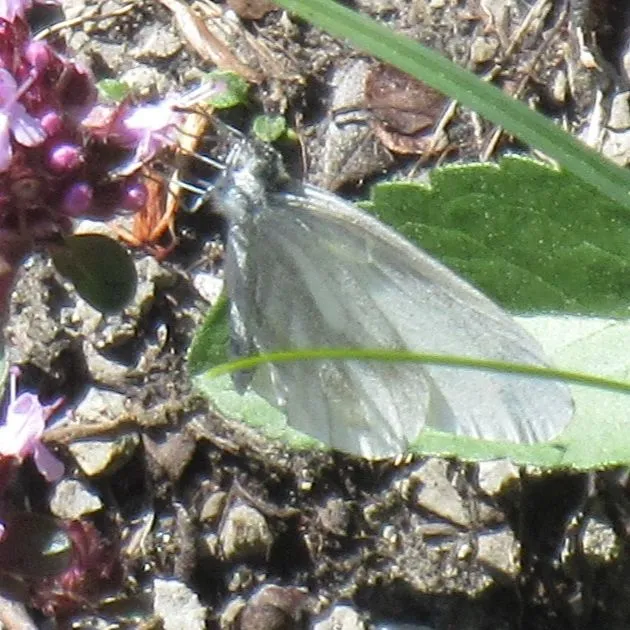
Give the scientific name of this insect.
Leptidea sinapis/juvernica
